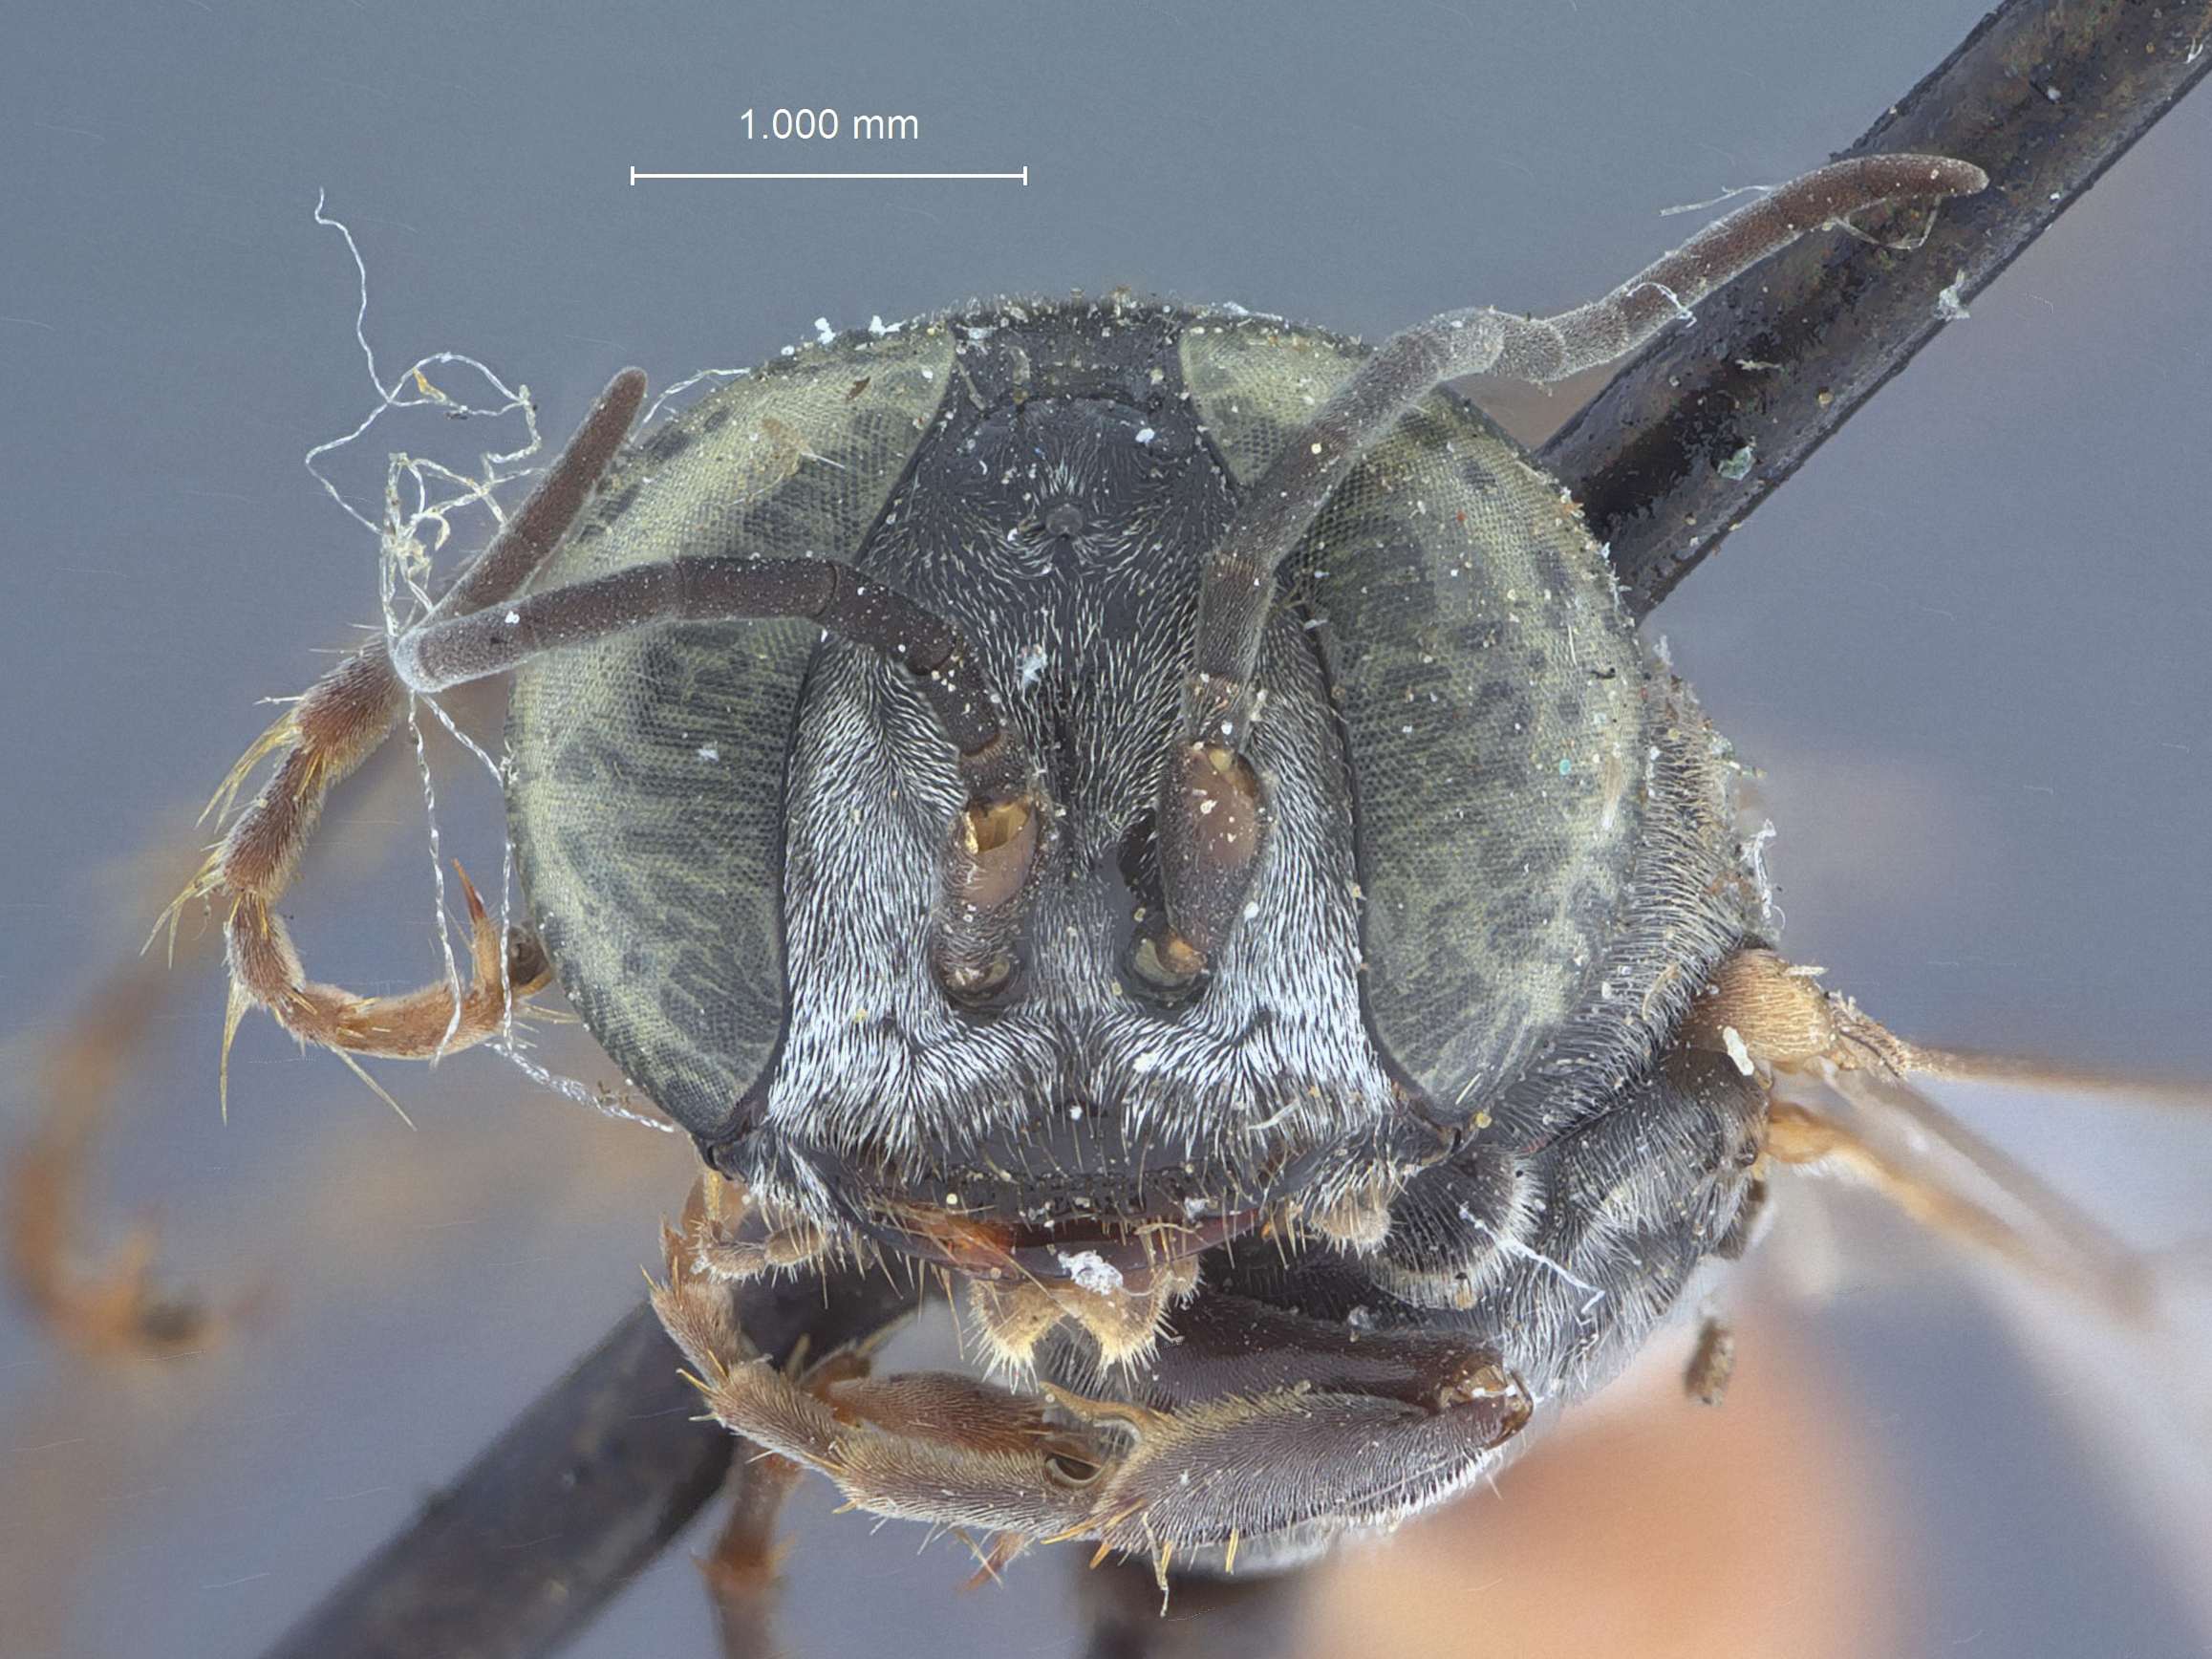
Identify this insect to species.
Tachysphex washingtoni
